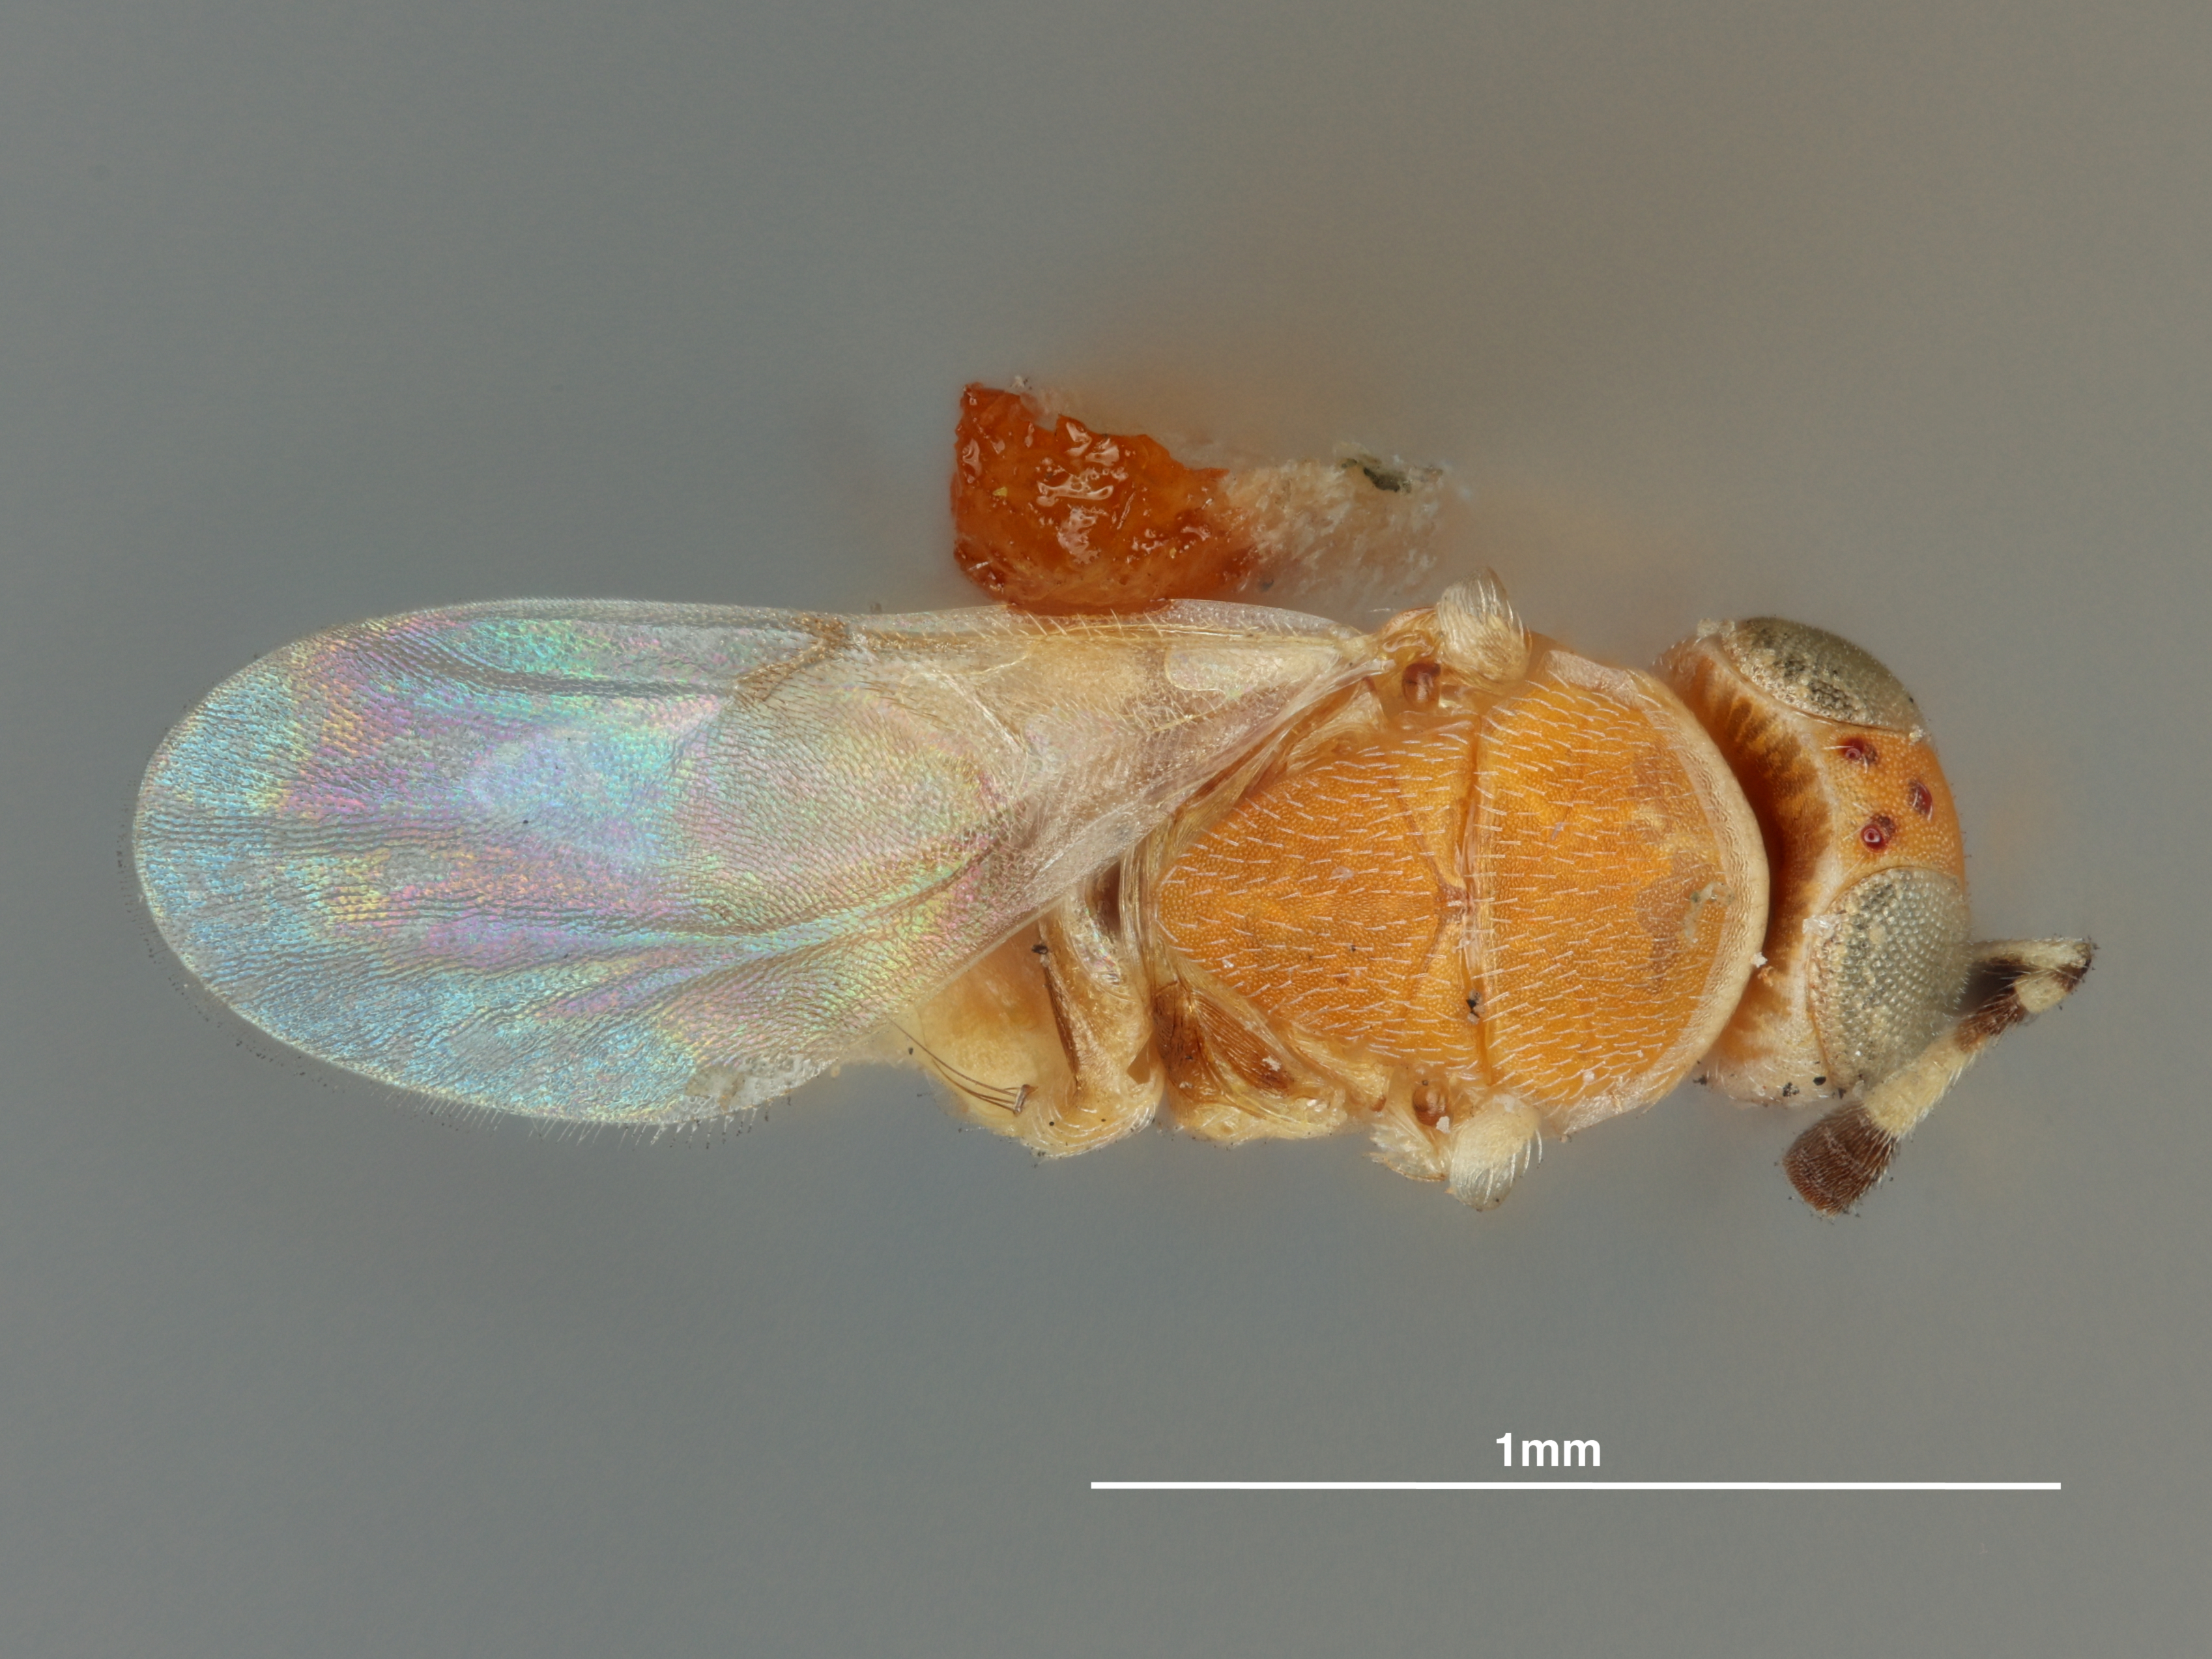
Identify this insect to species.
Aphycus subfasciatus
